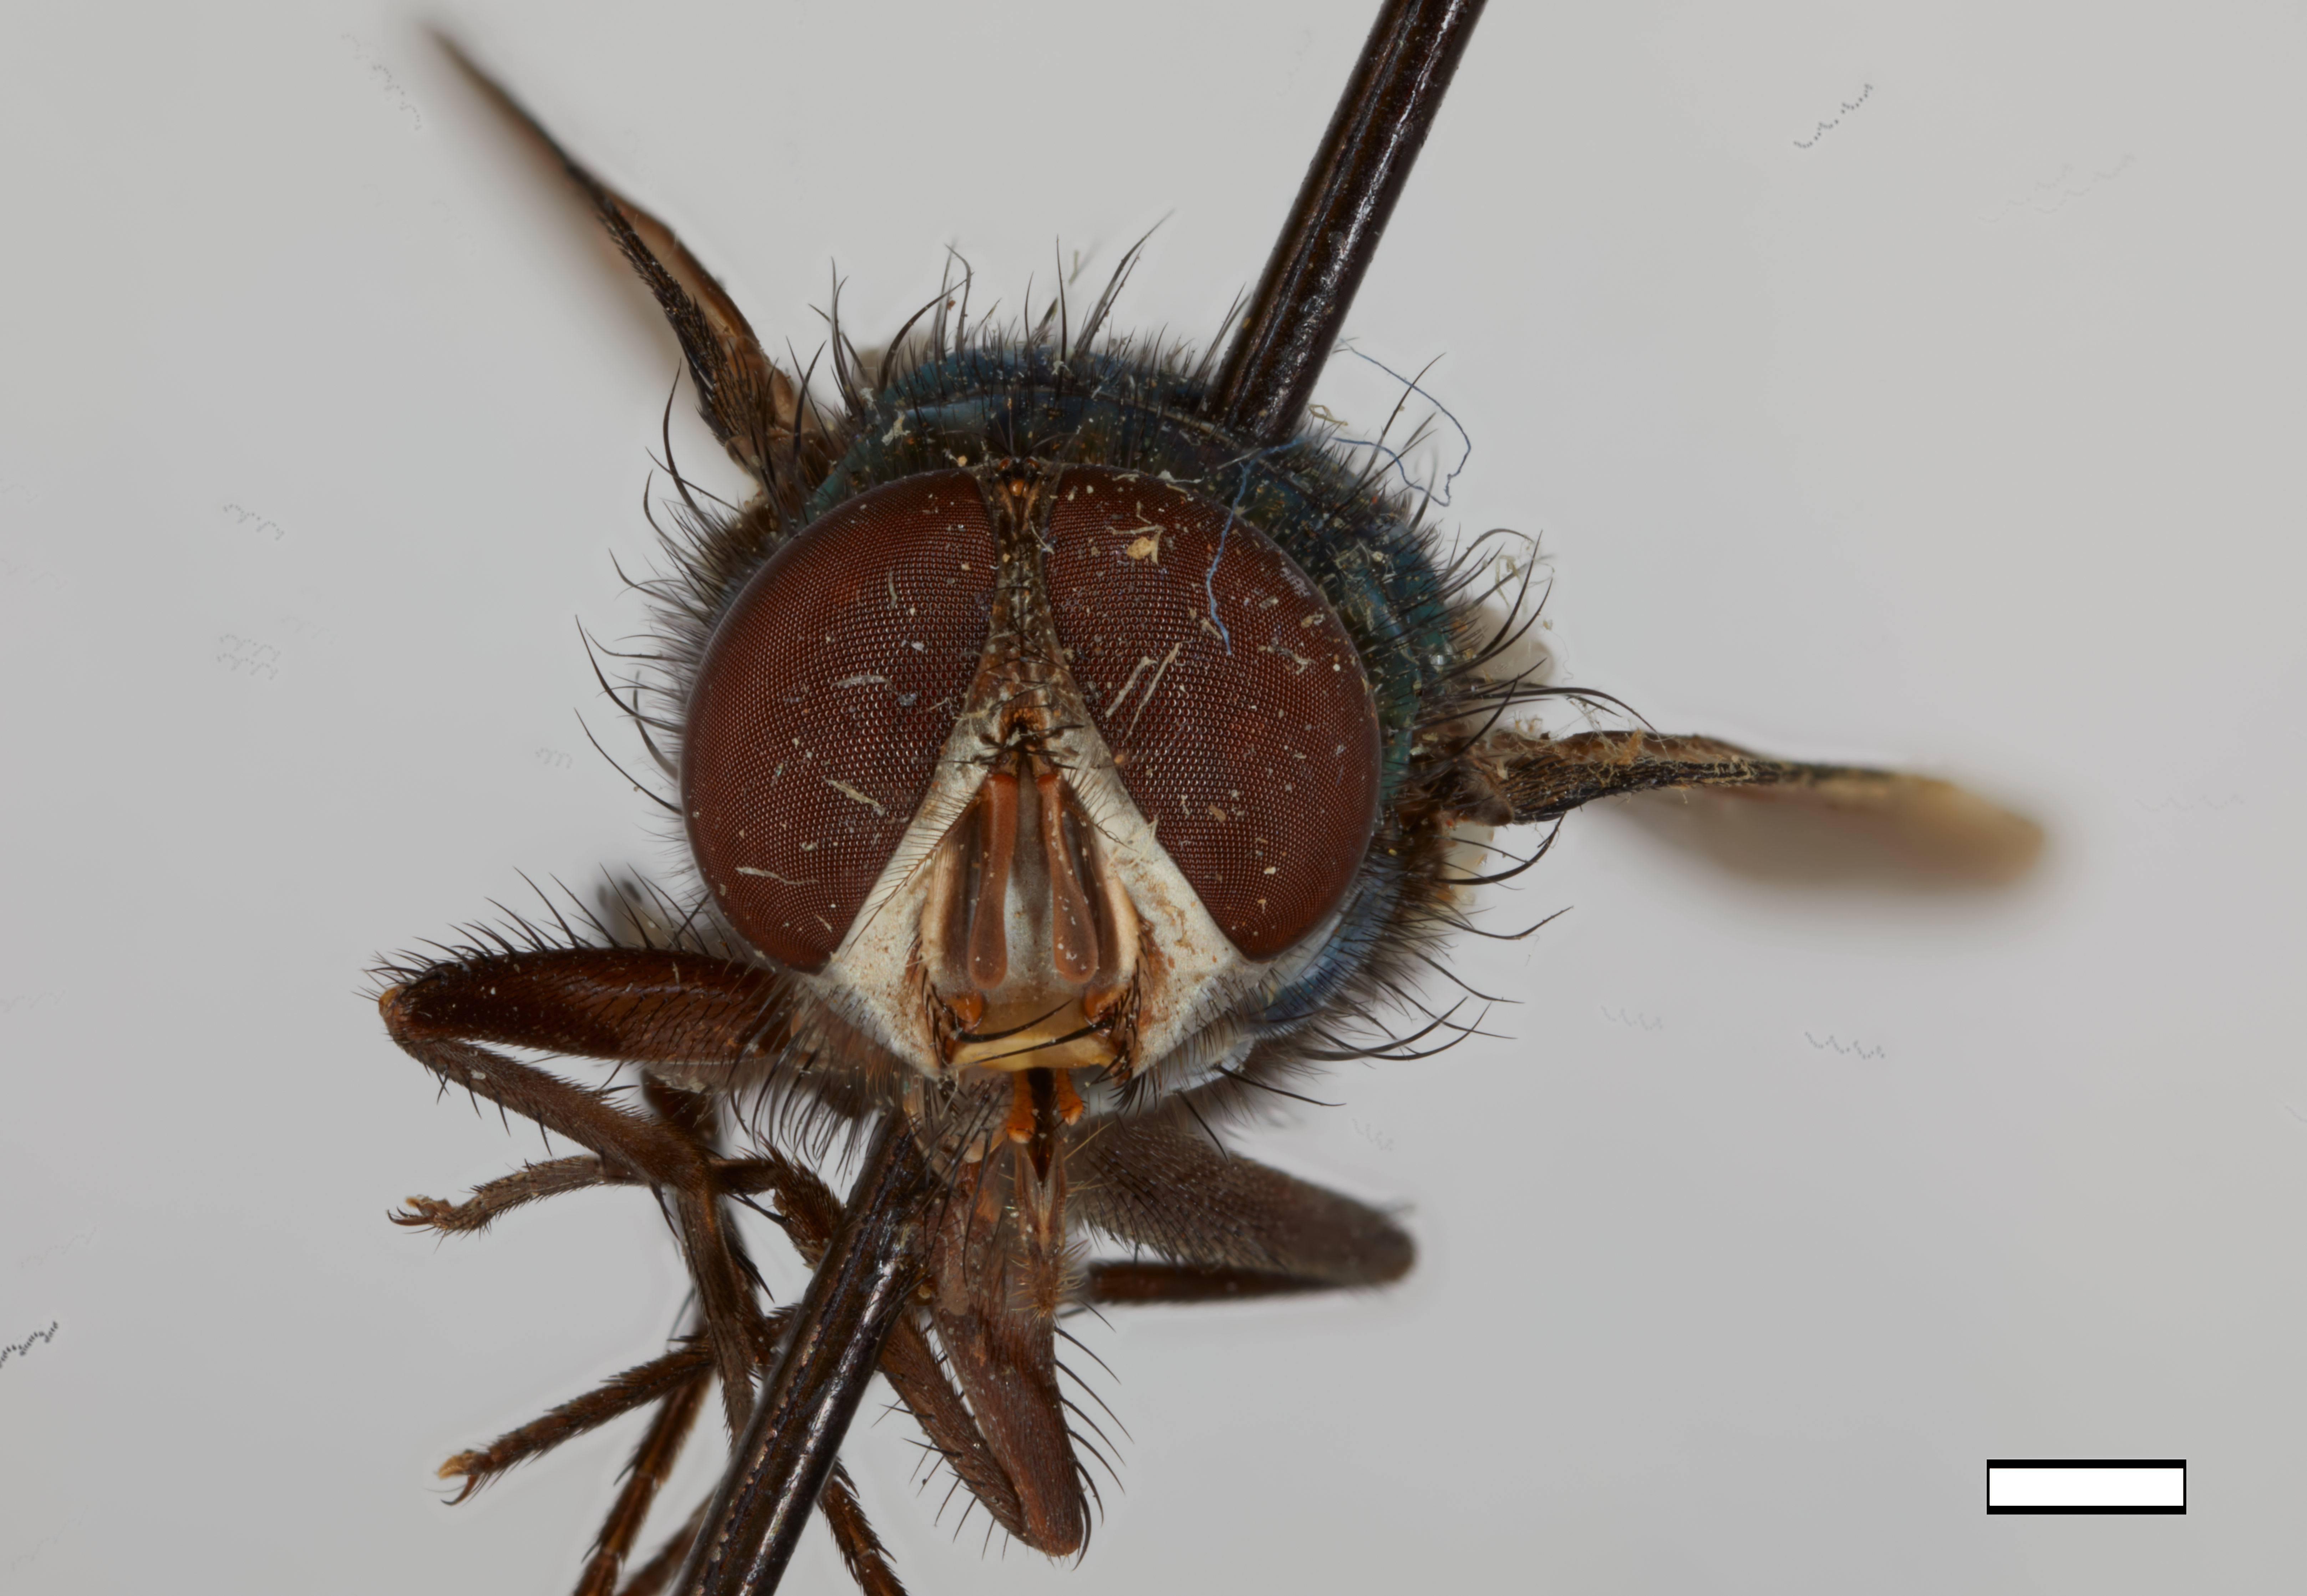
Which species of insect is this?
Hemipyrellia ligurriens (also Lucilia albopilosa)
